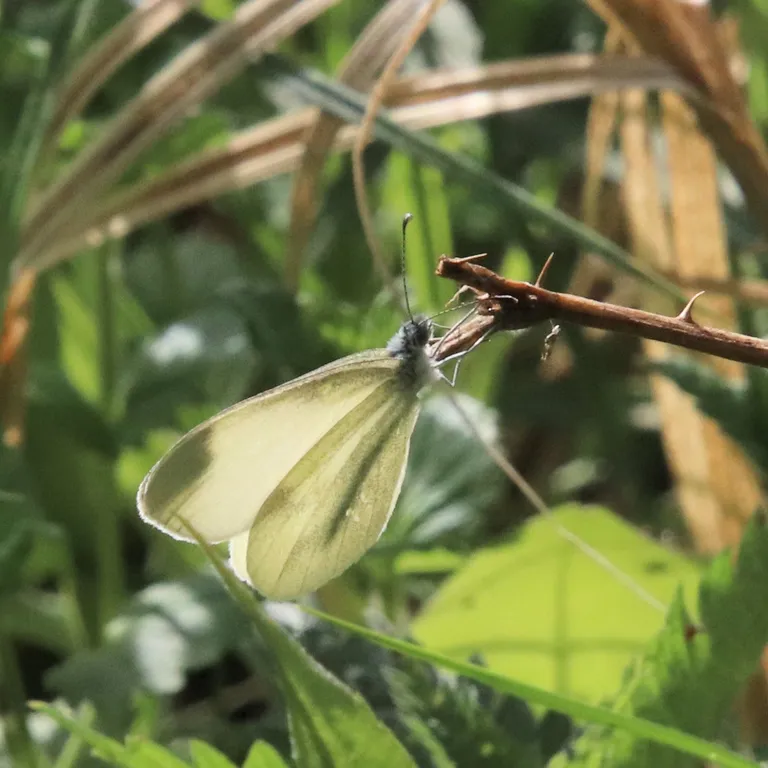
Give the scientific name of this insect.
Leptidea sinapis/juvernica
